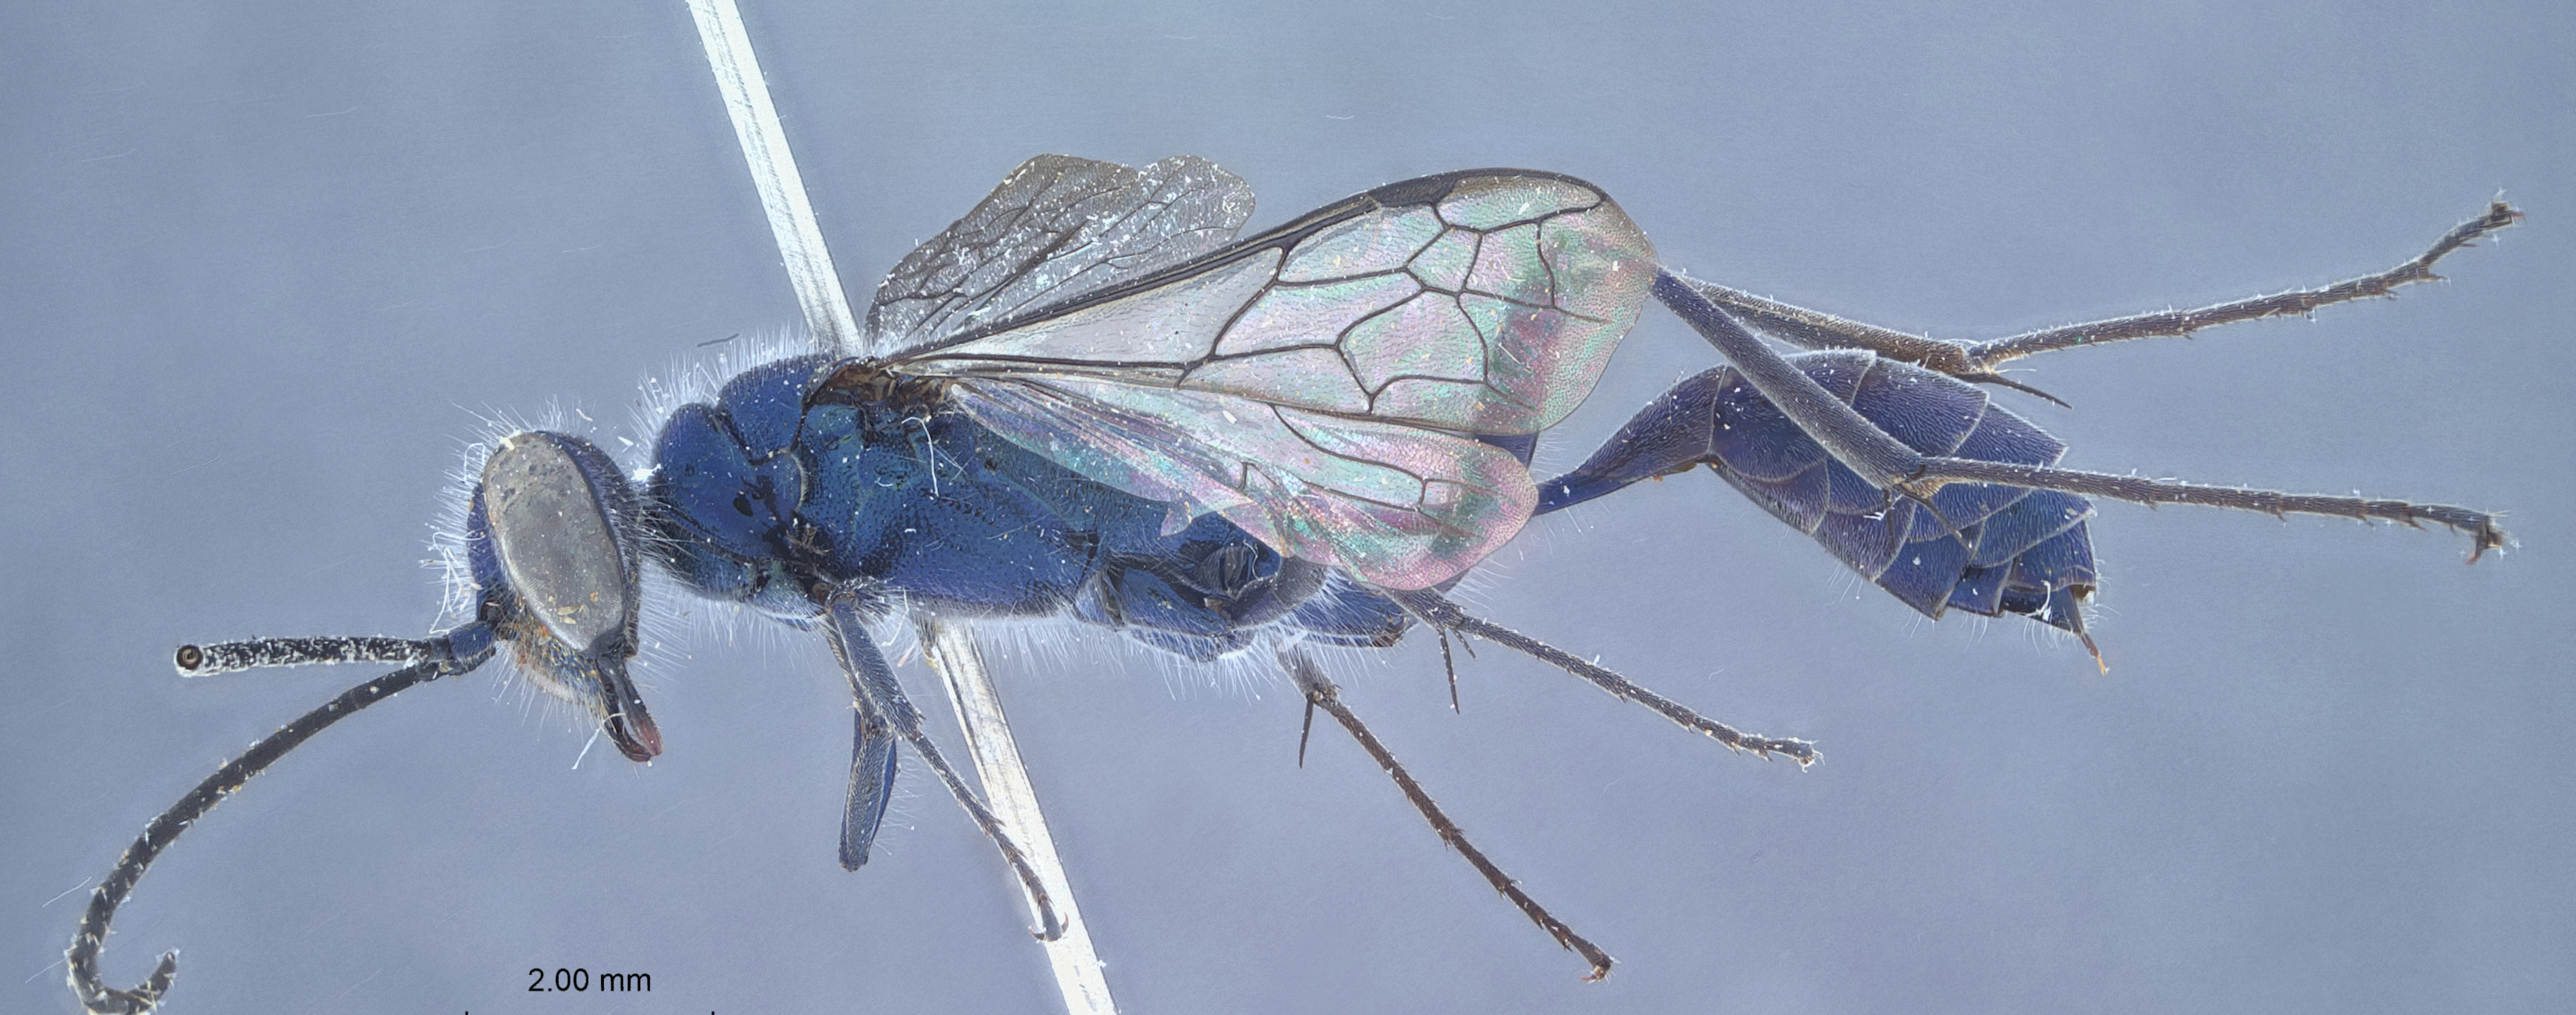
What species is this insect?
Chalybion gracile
